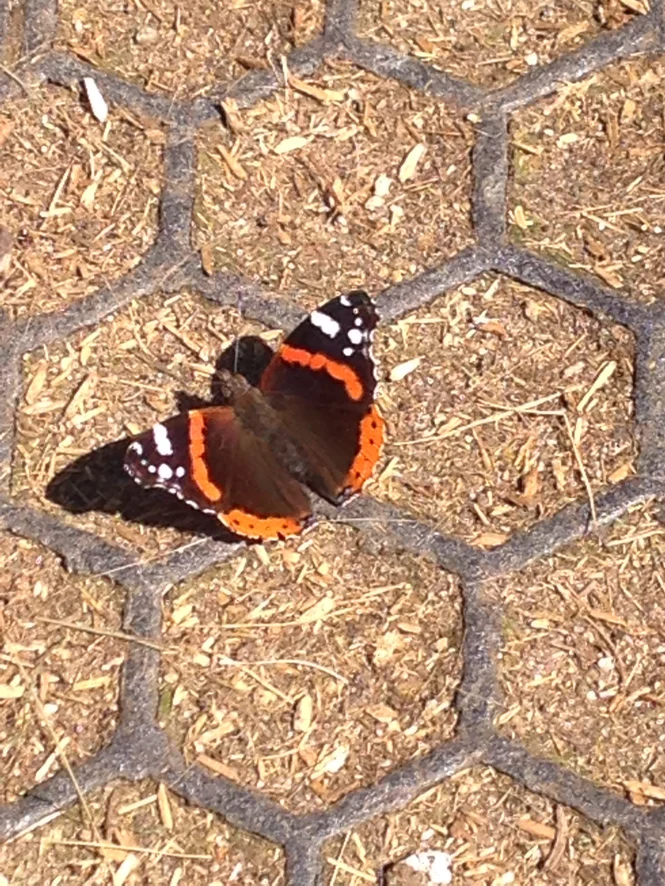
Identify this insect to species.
Vanessa atalanta
